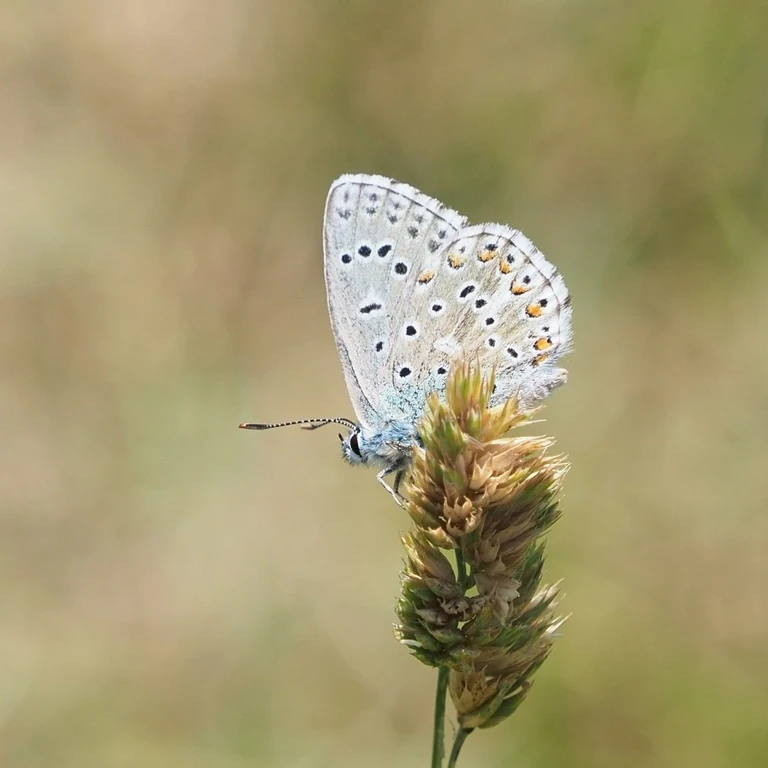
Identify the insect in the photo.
Lysandra bellargus
